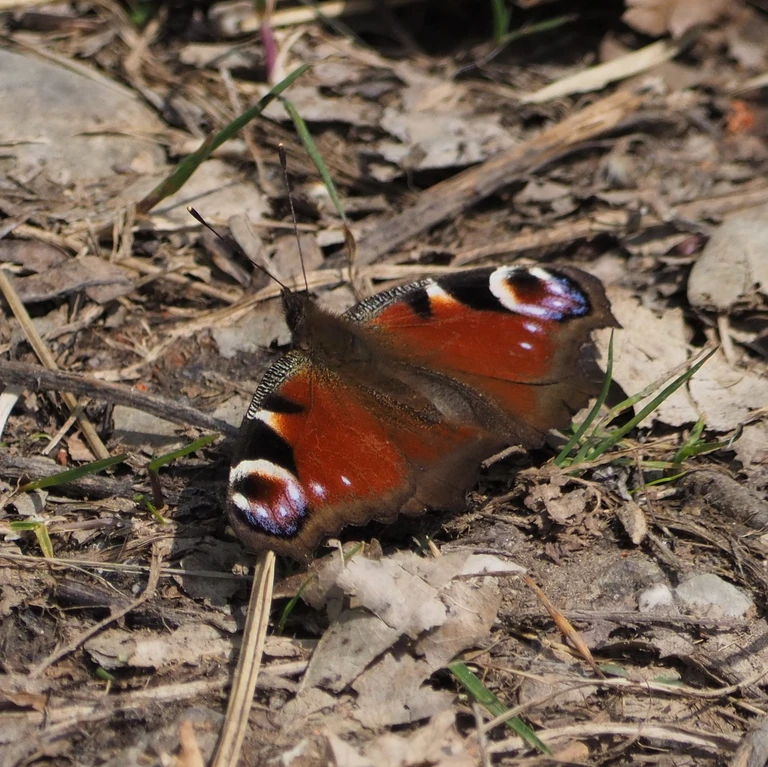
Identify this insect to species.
Aglais io
